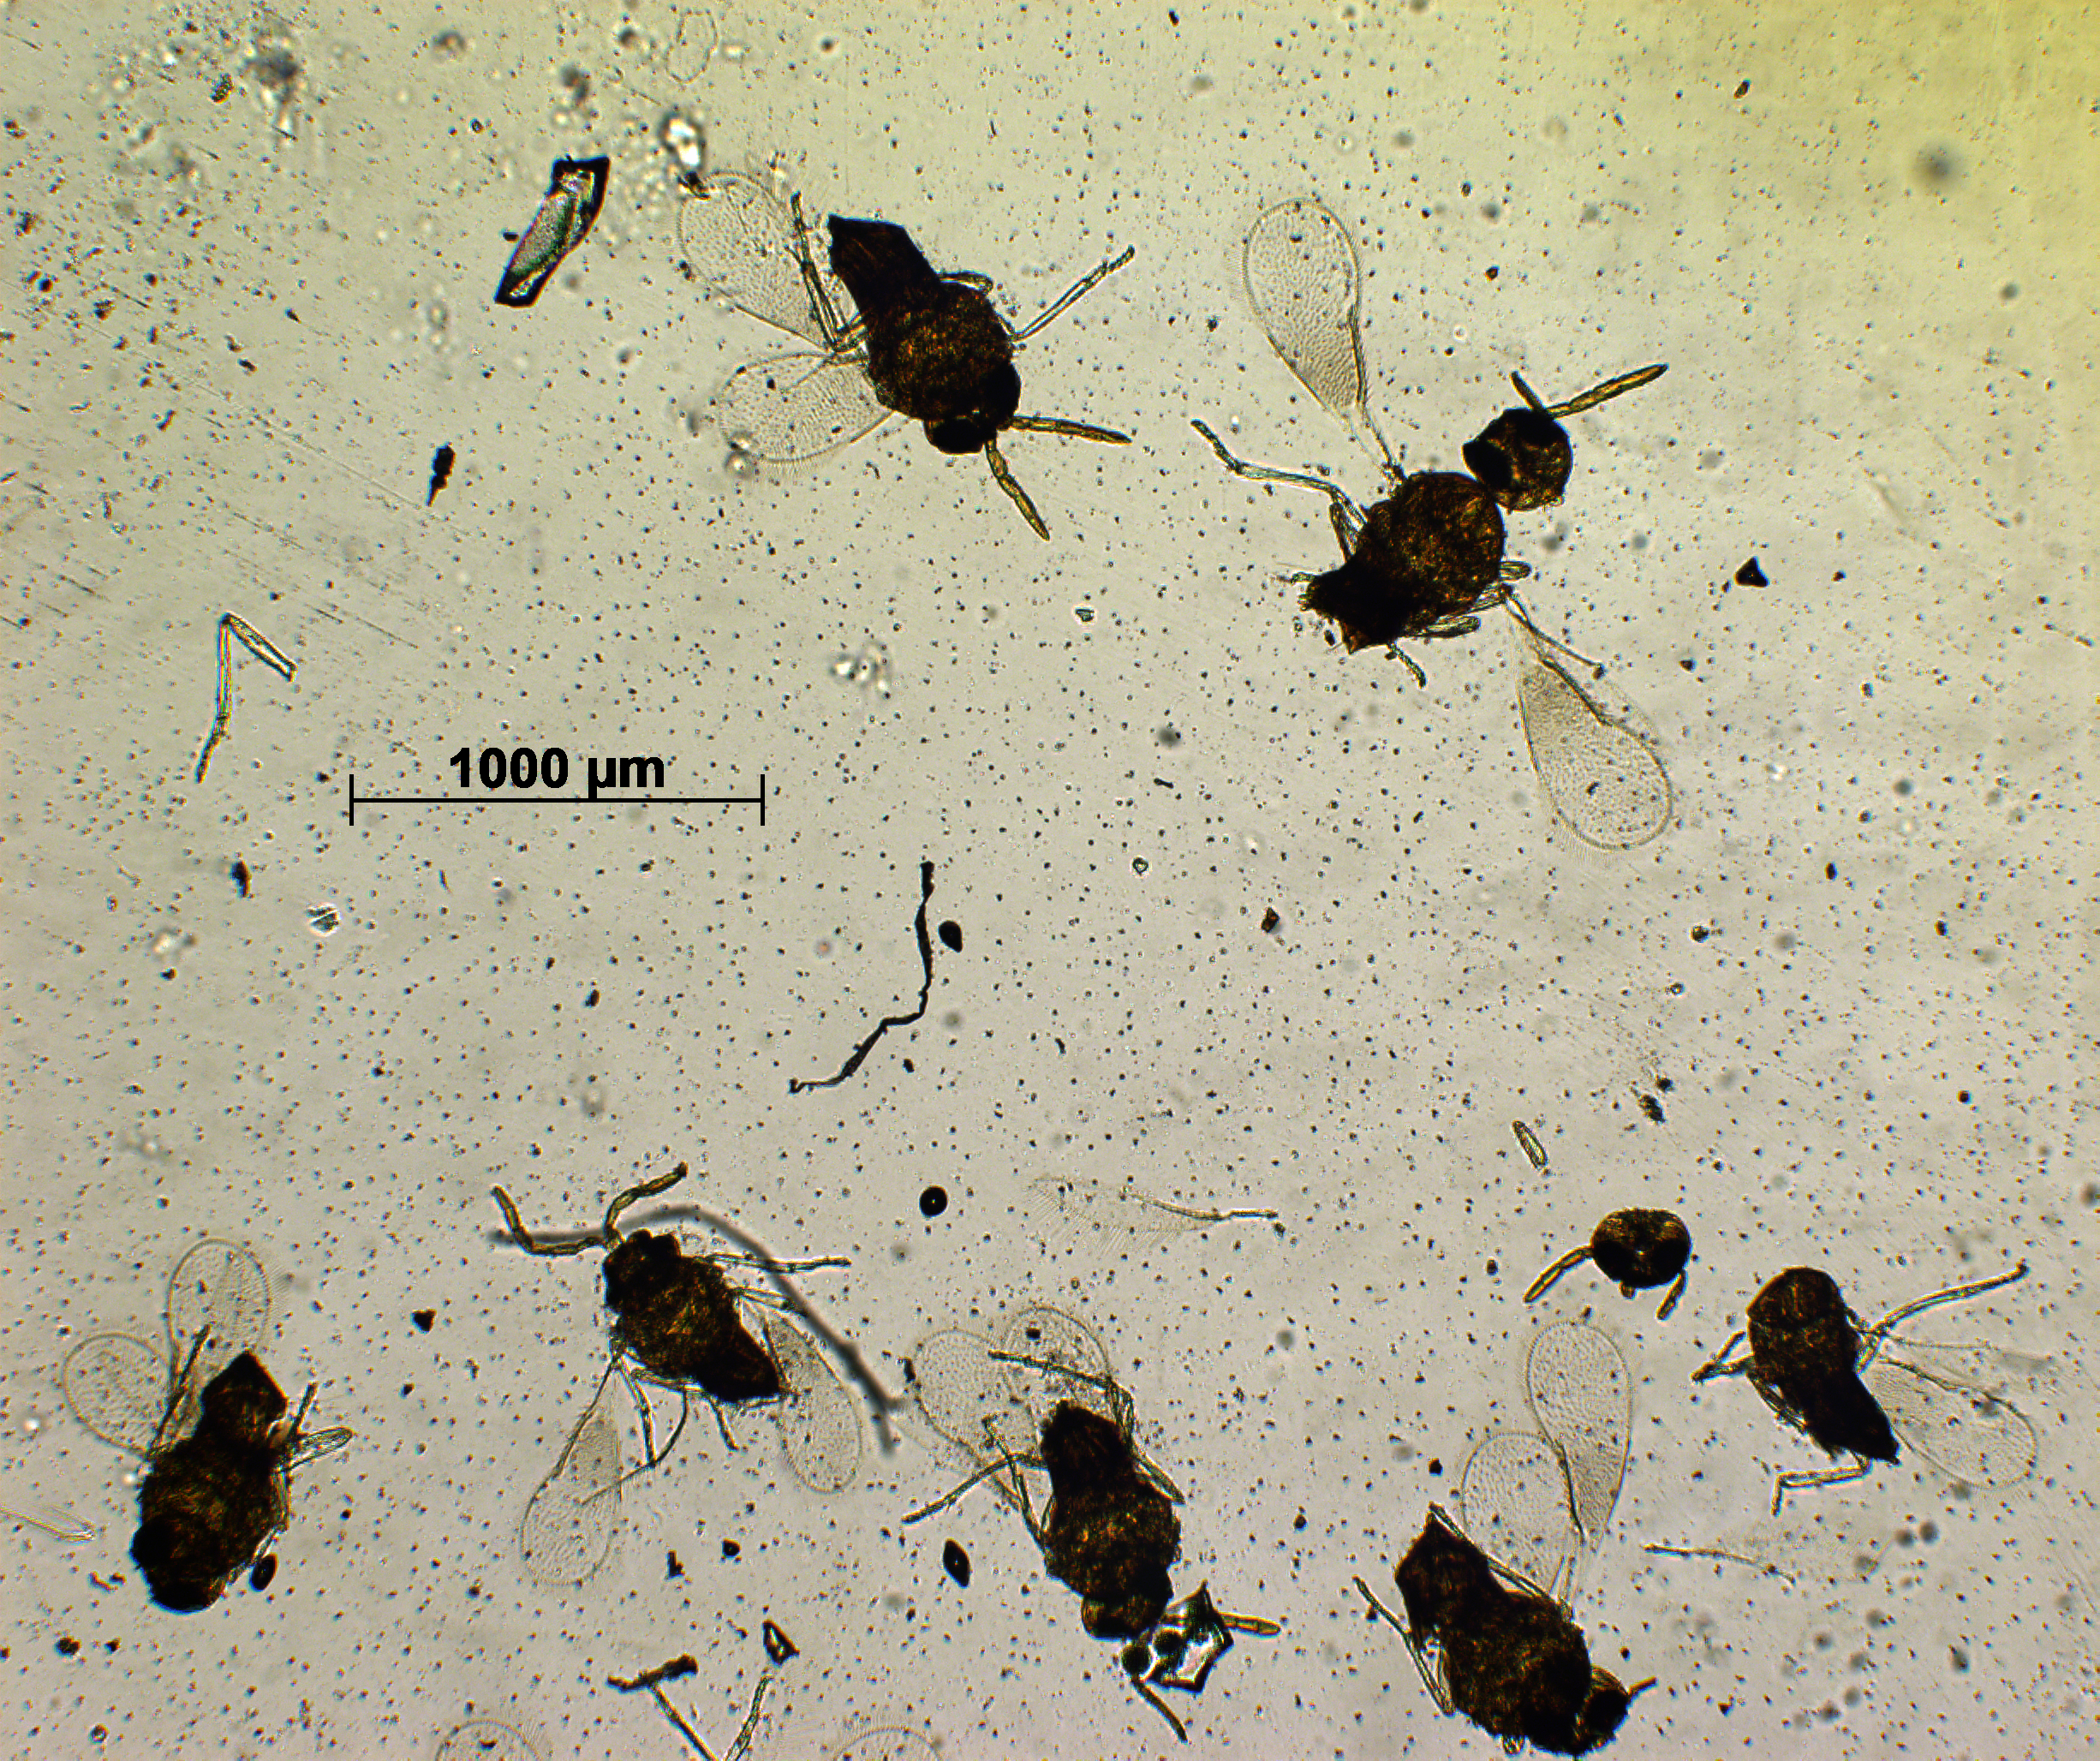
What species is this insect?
Prospaltella koebelei
